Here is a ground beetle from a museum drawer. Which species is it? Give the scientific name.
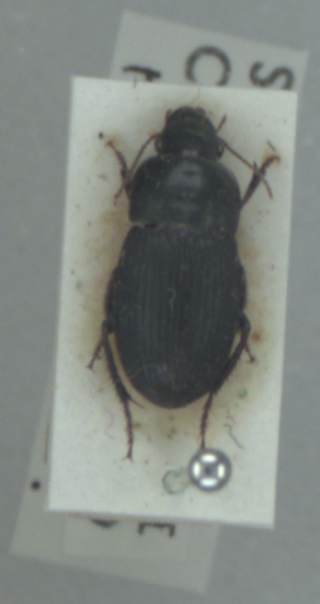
Harpalus tardus
